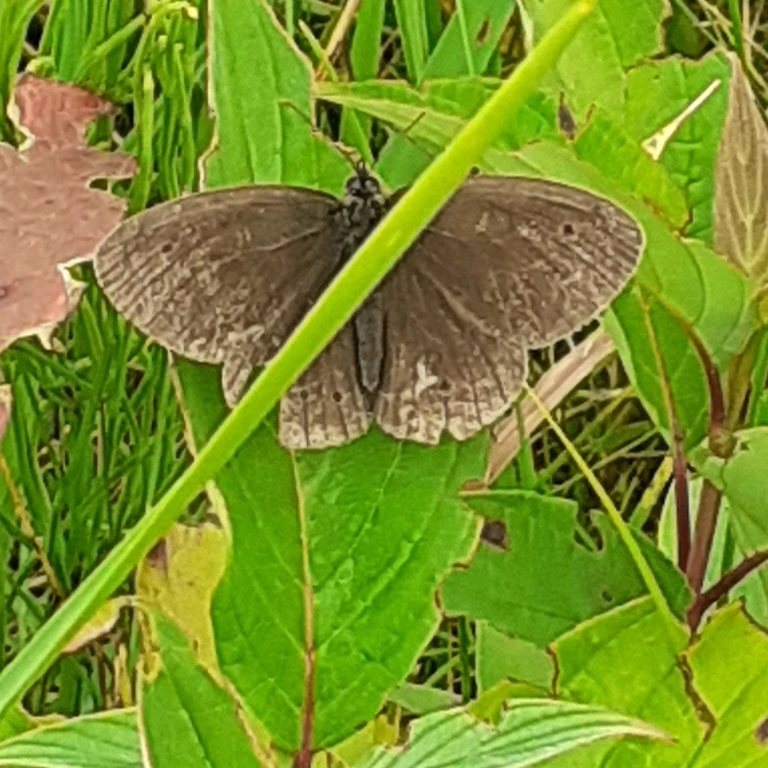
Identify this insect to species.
Aphantopus hyperantus
